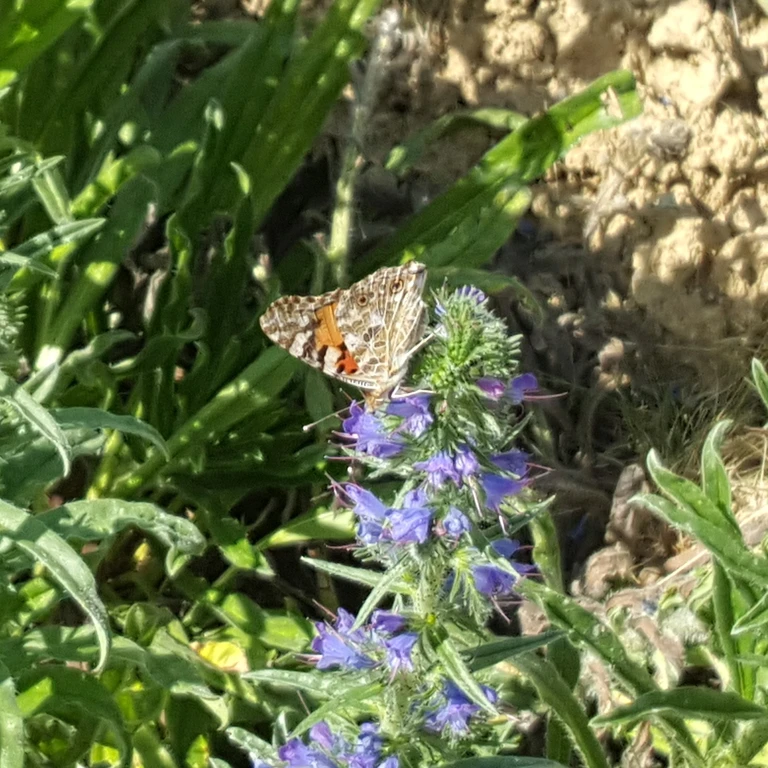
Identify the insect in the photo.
Vanessa cardui
